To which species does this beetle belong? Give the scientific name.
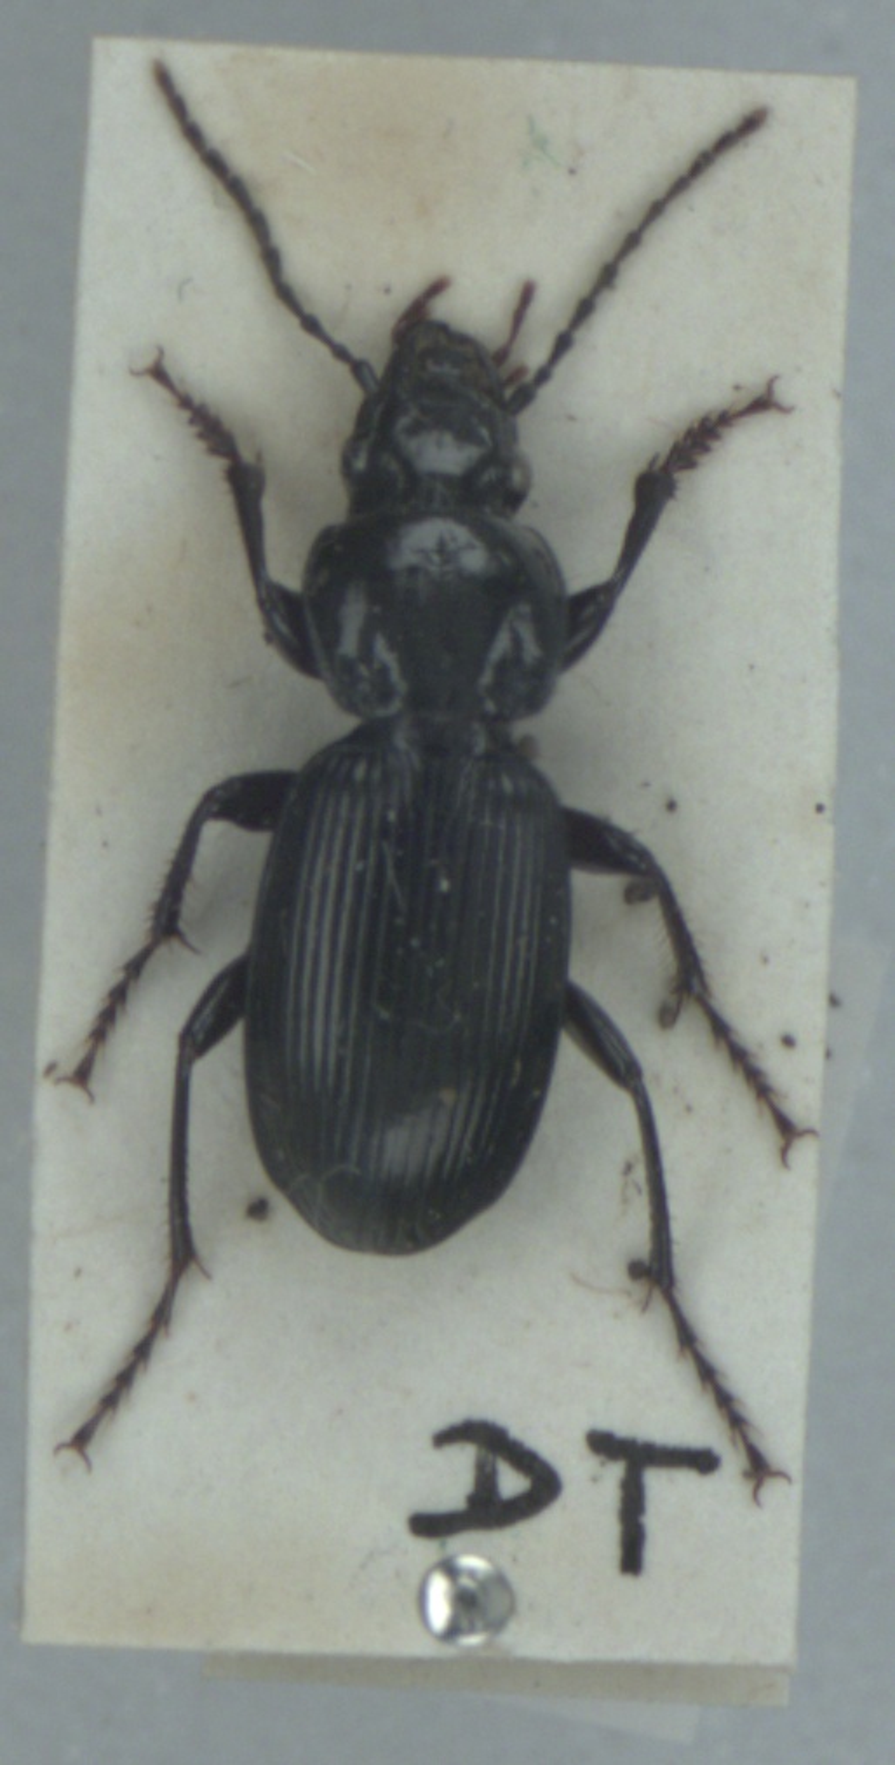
Pterostichus madidus
